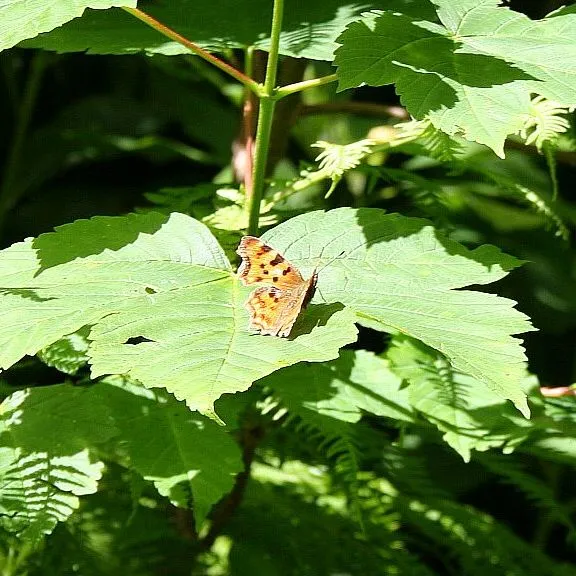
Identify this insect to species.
Polygonia c-album
